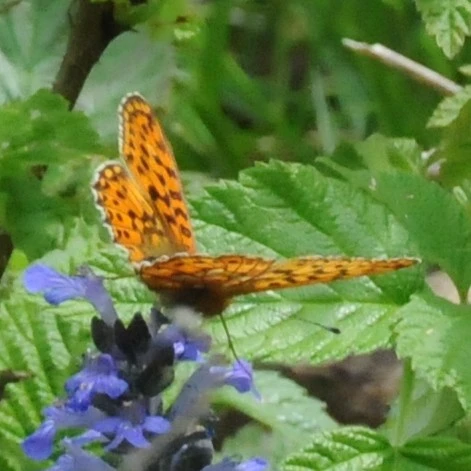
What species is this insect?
Boloria euphrosyne (also Clossiana euphrosyne)
